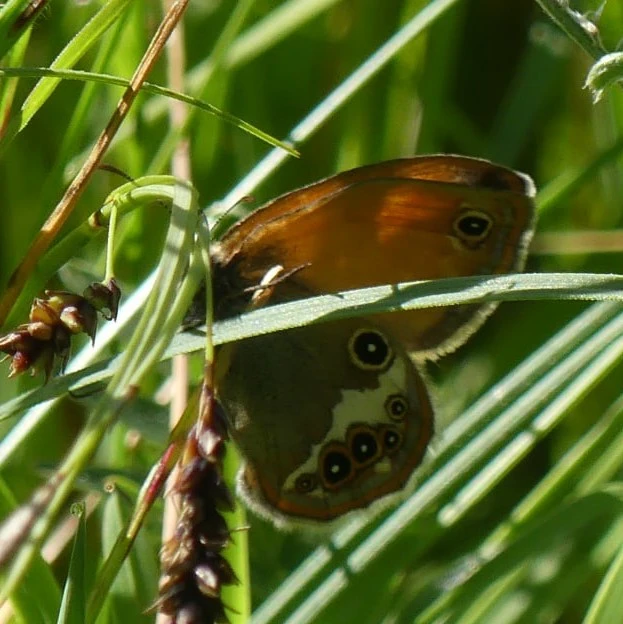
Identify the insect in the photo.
Coenonympha arcania
